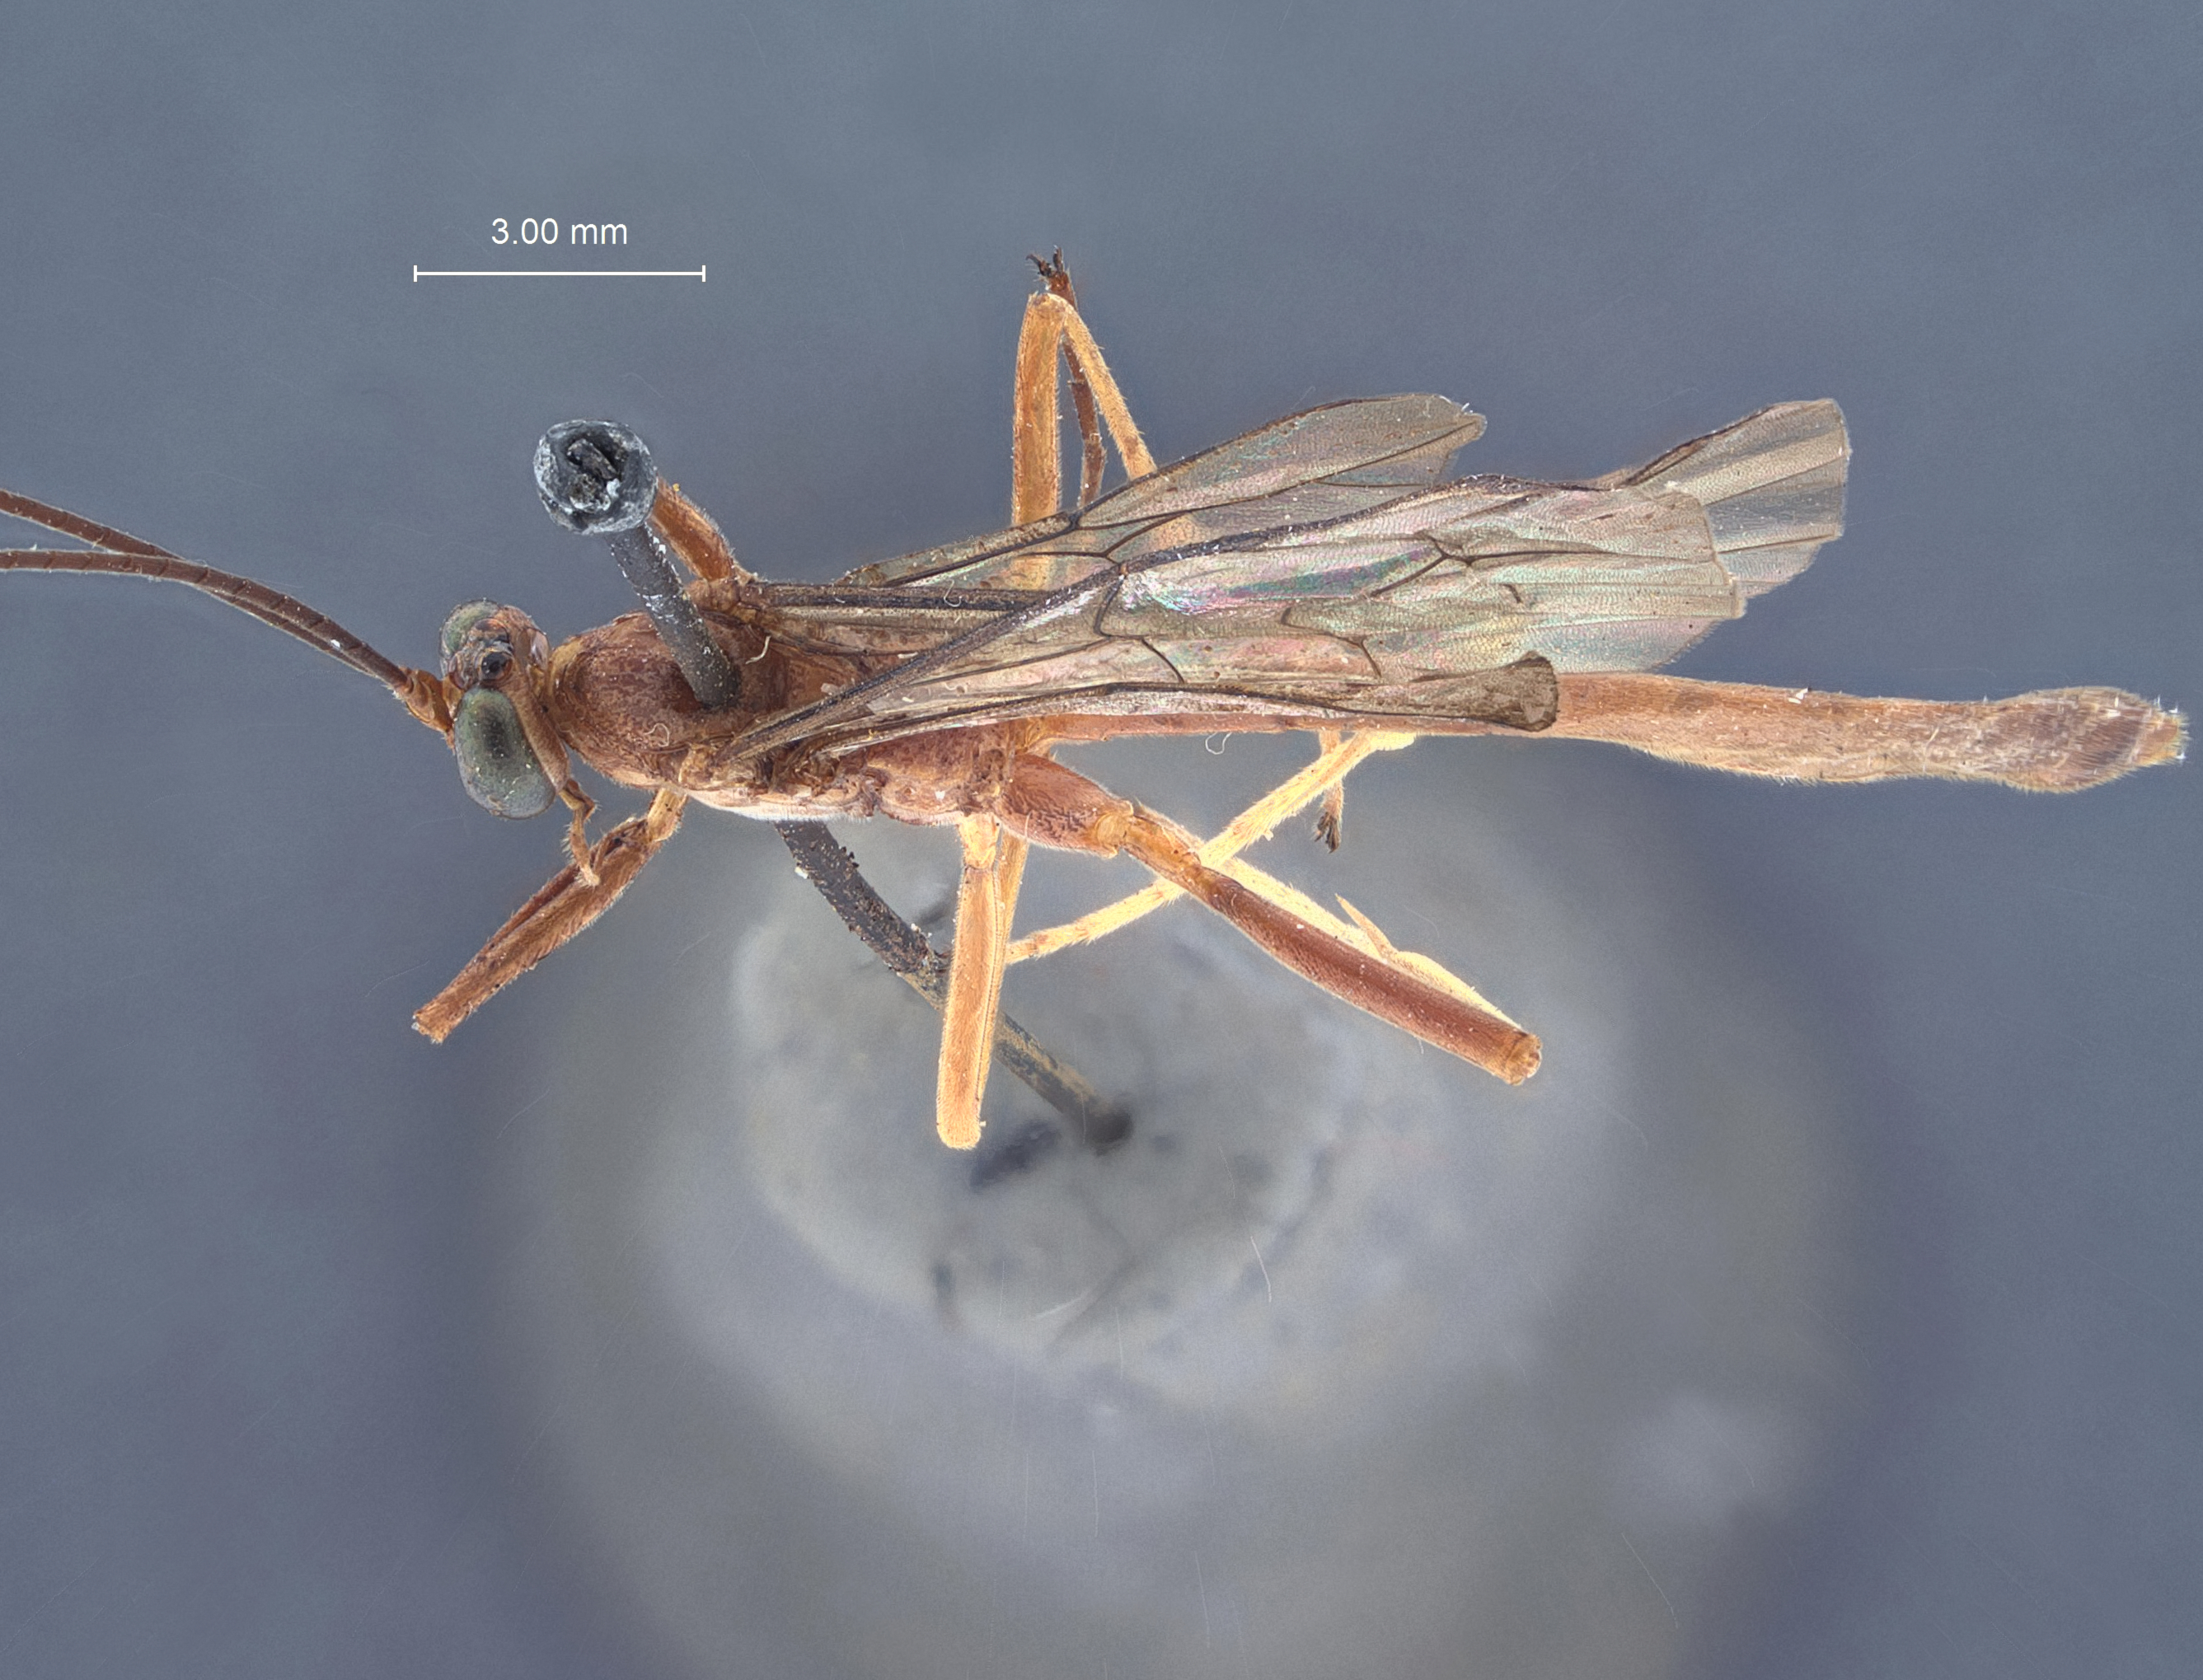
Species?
Netelia solus
